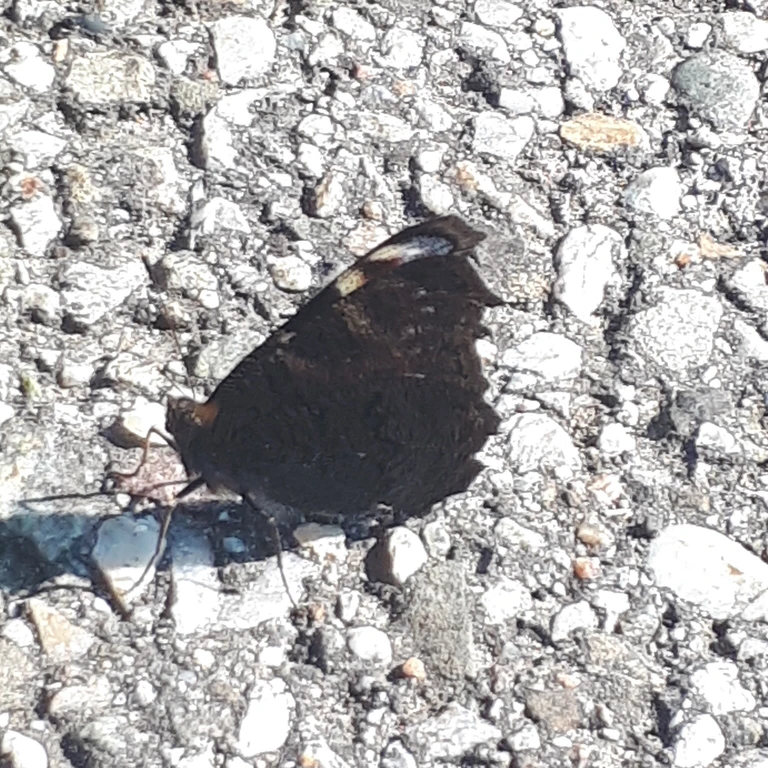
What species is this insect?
Aglais io
